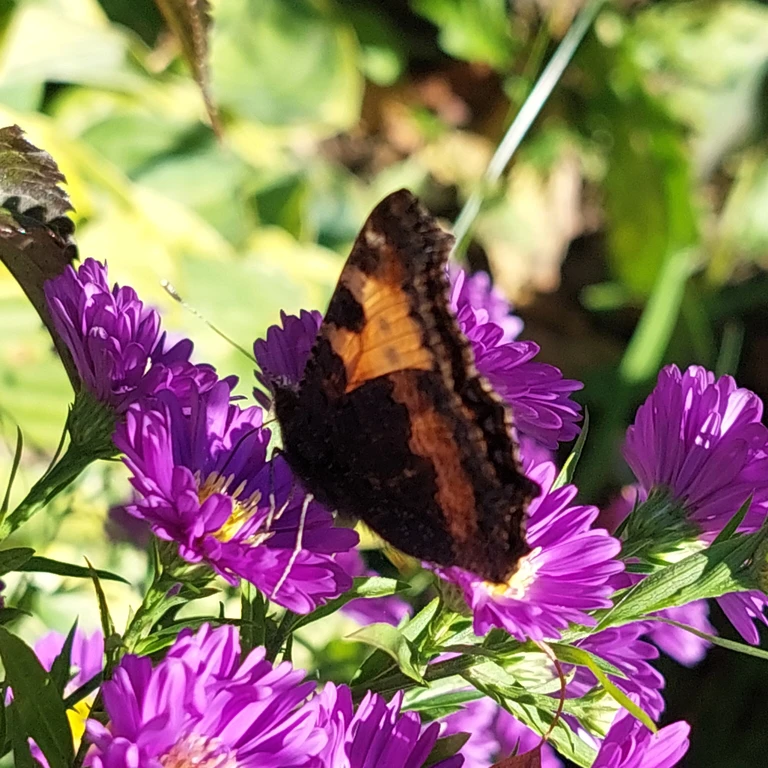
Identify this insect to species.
Aglais urticae
